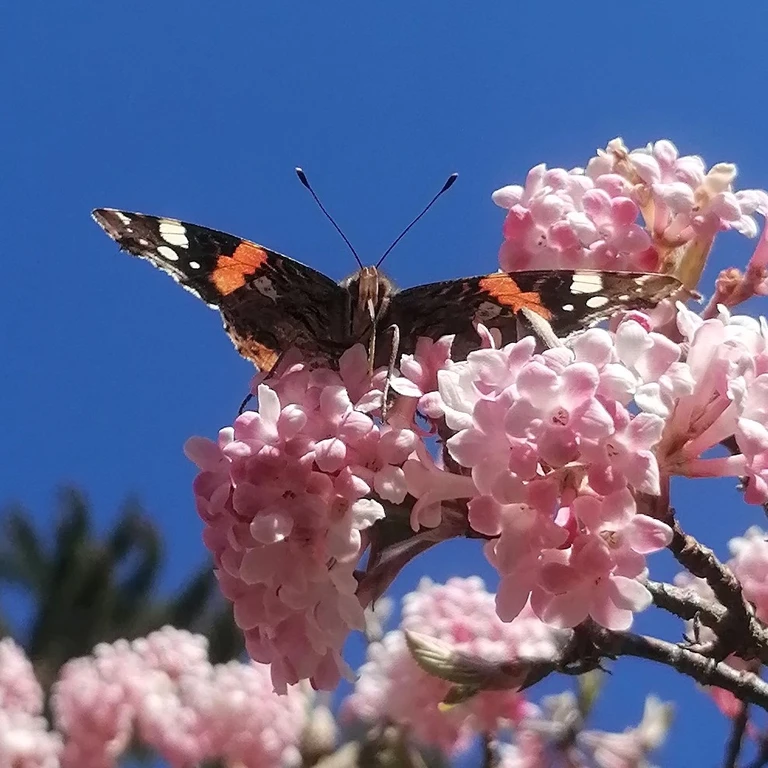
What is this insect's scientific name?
Vanessa atalanta
